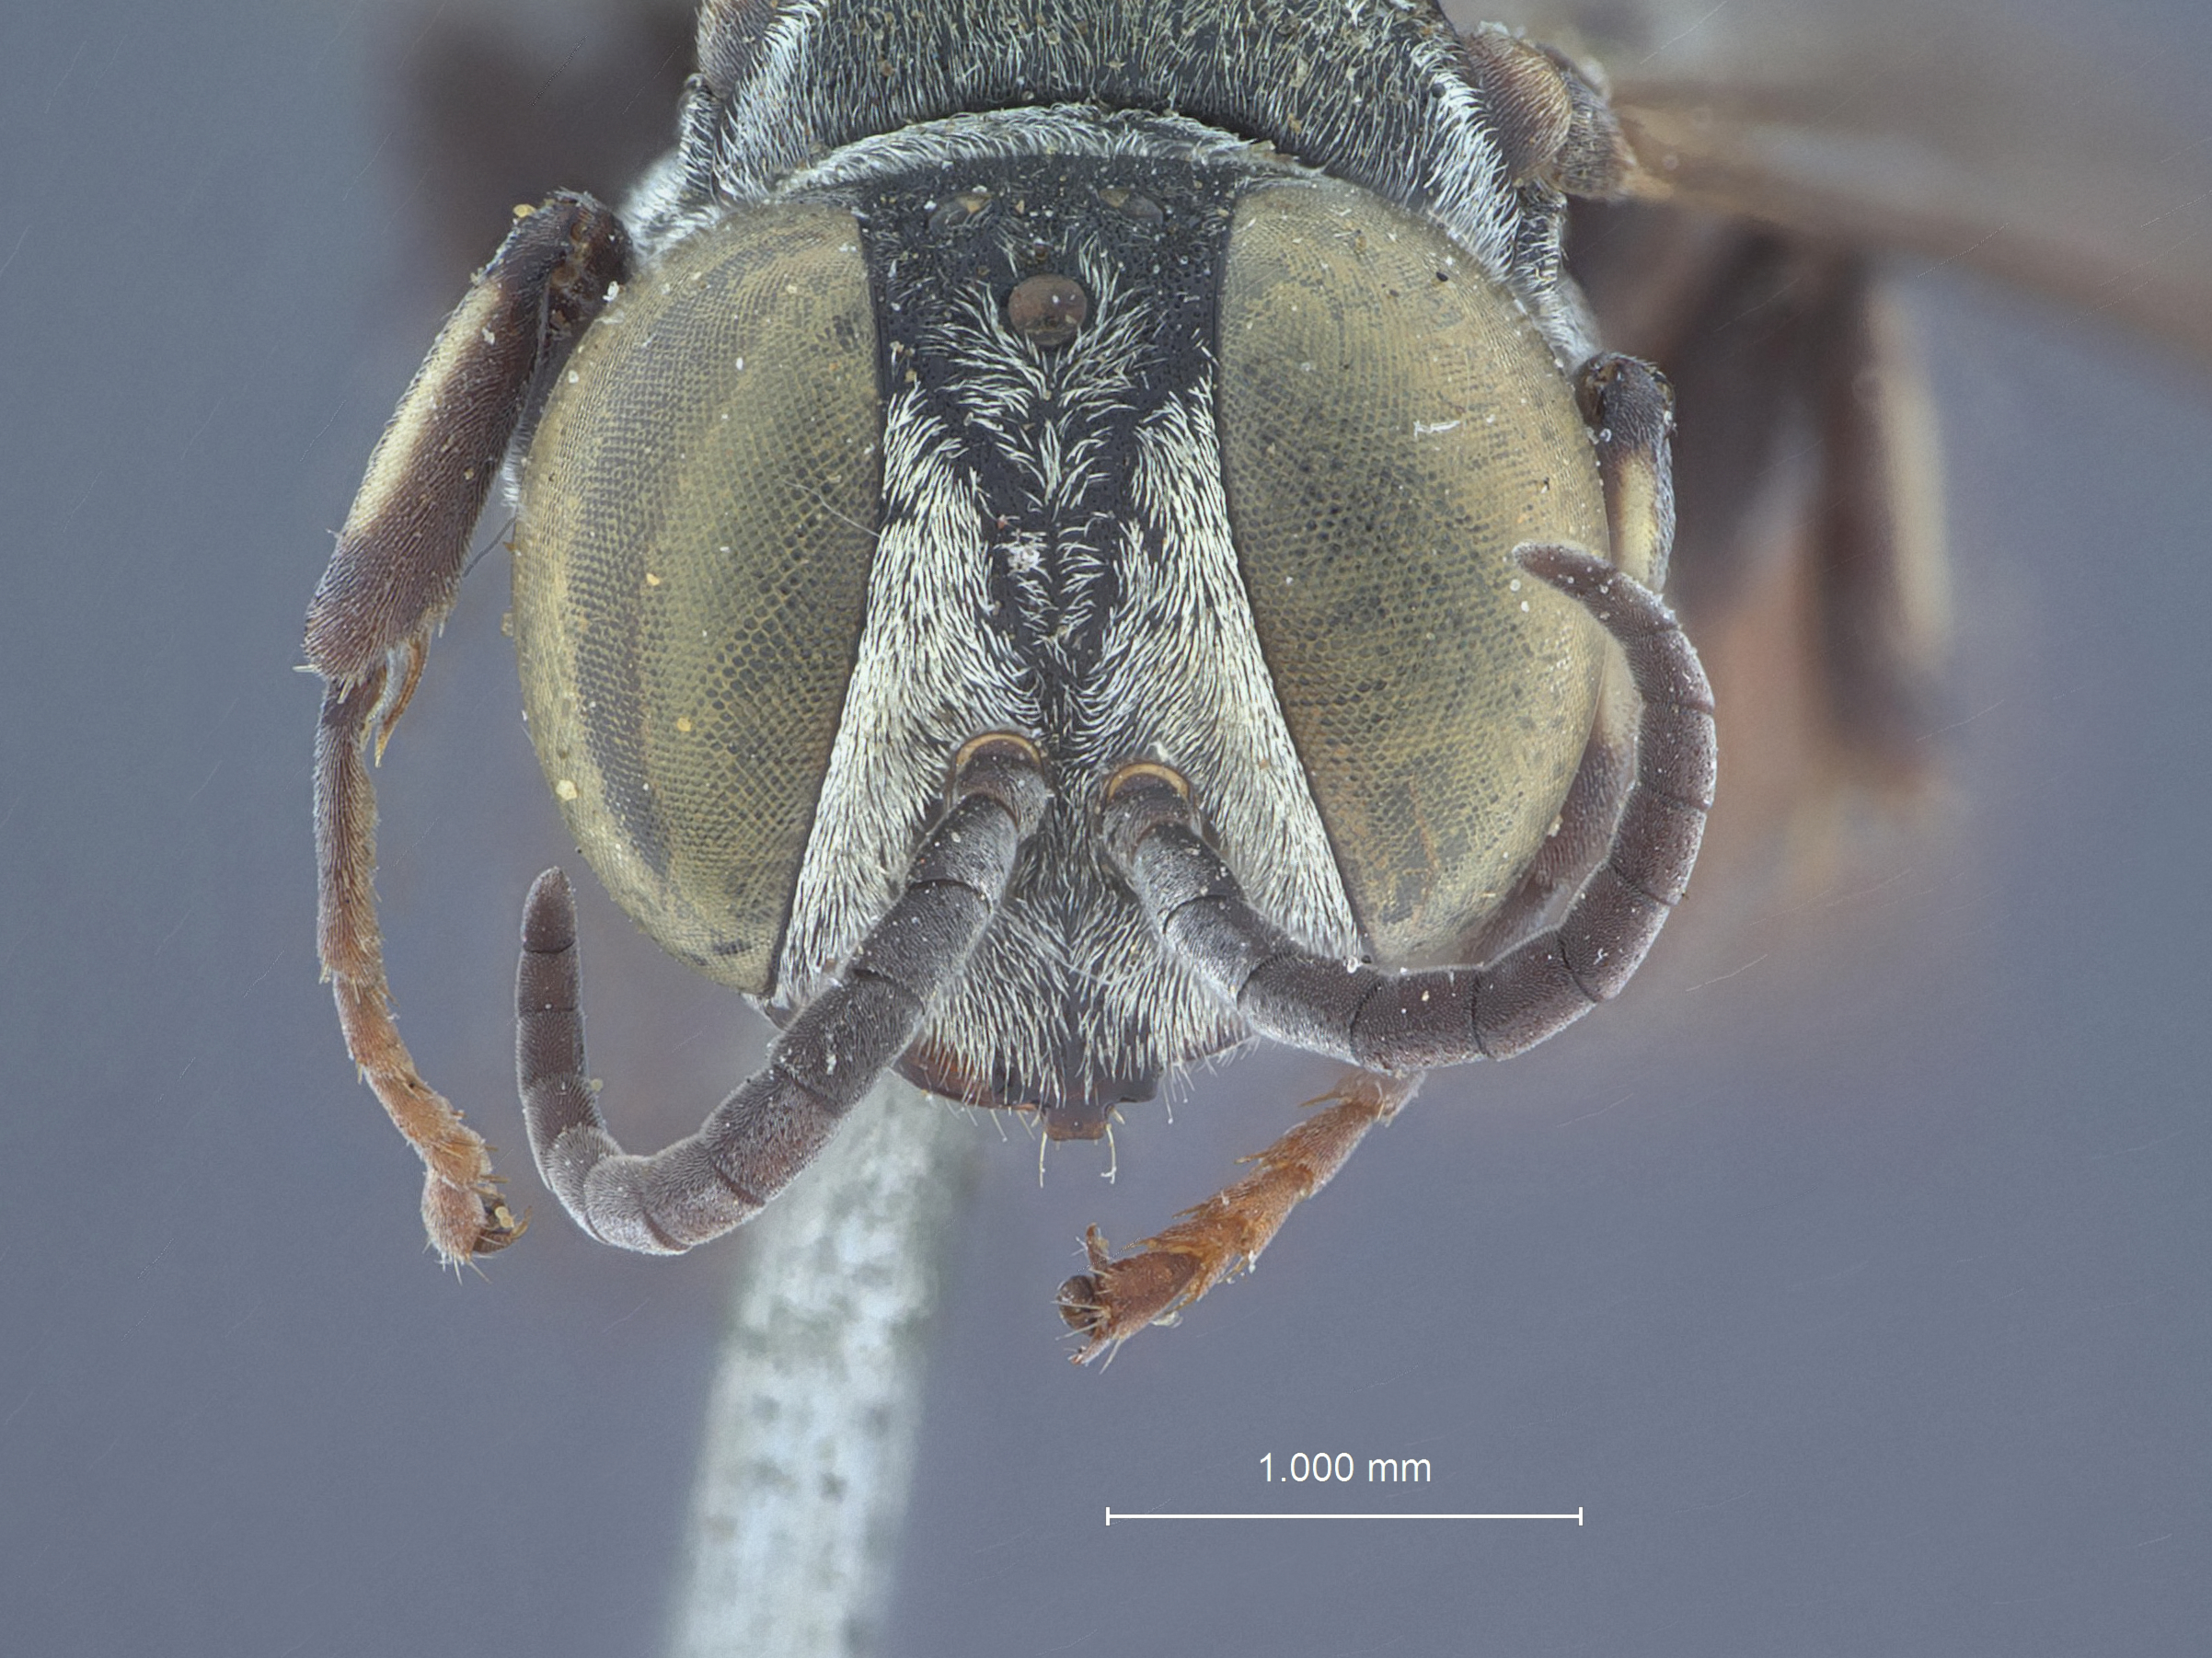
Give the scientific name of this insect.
Niteliopsis striatipes
